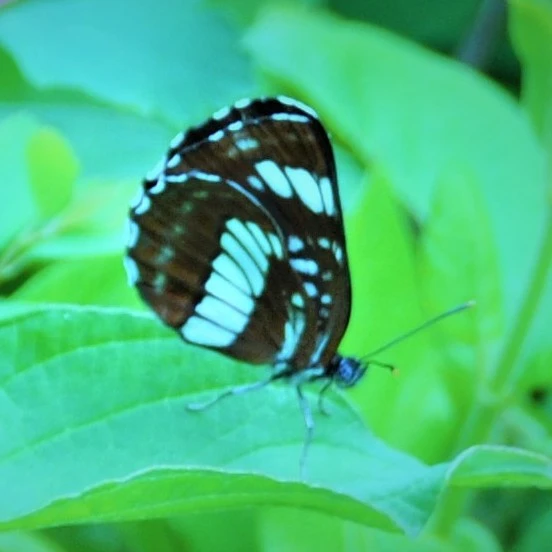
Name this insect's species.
Neptis rivularis
